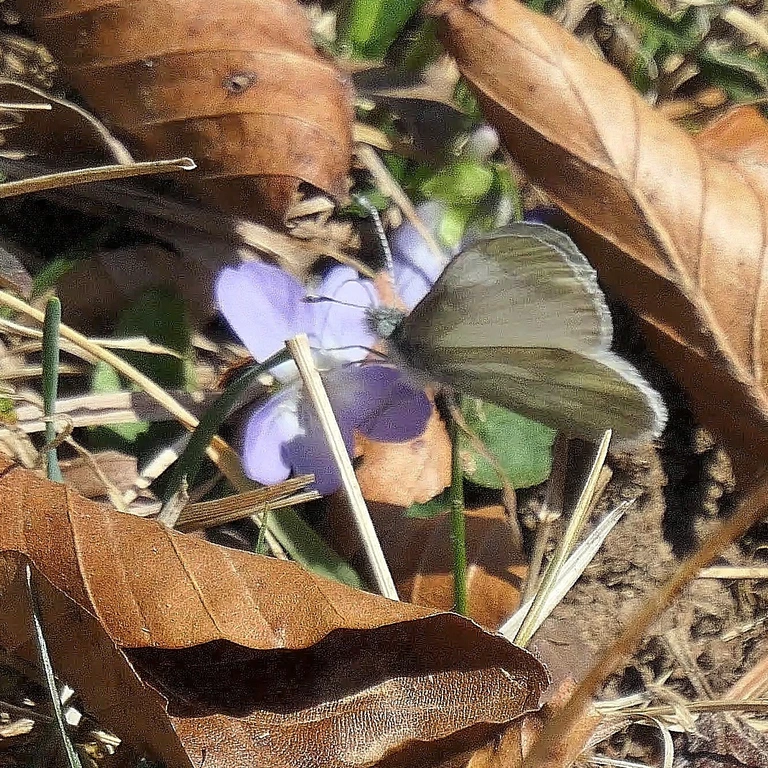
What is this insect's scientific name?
Leptidea sinapis/juvernica
